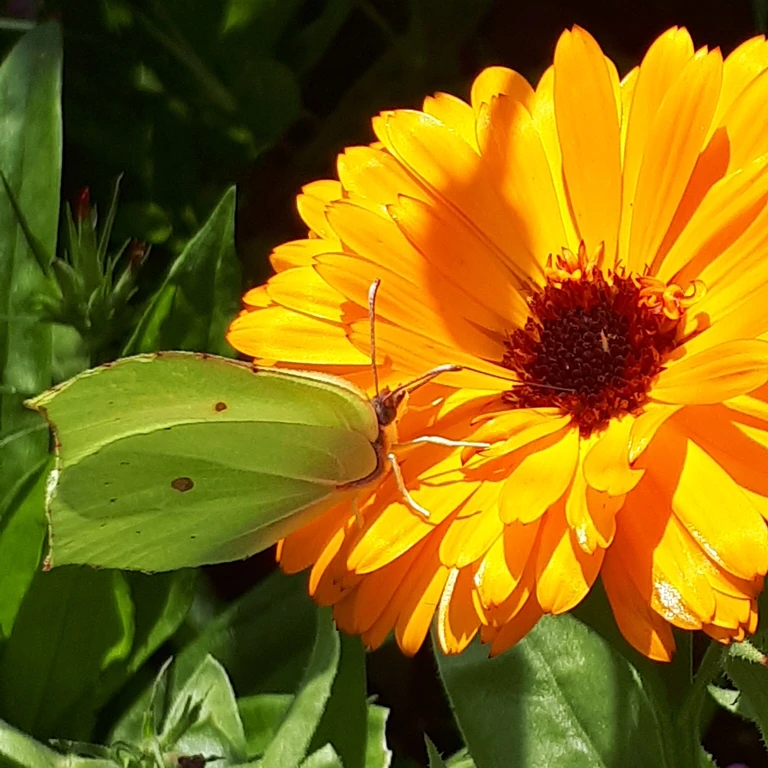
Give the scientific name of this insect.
Gonepteryx rhamni
